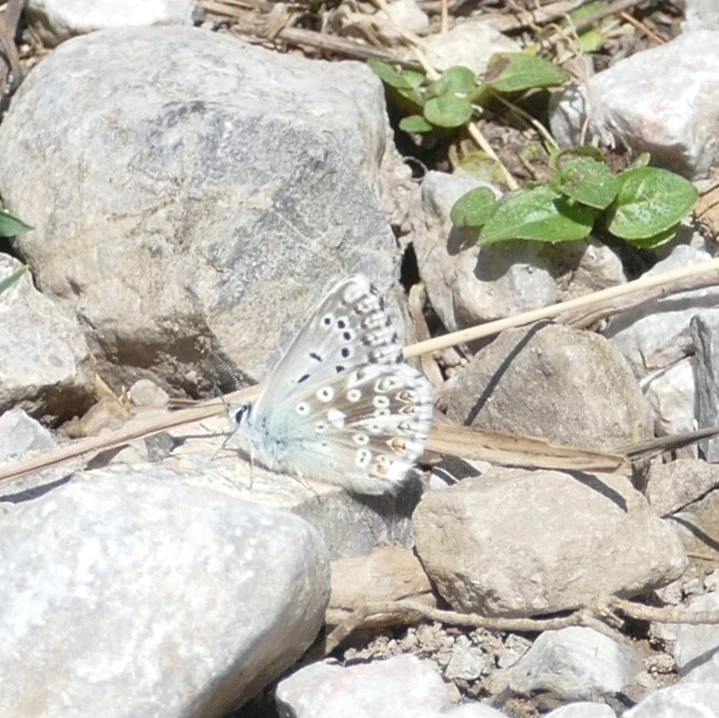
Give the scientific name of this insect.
Lysandra coridon
